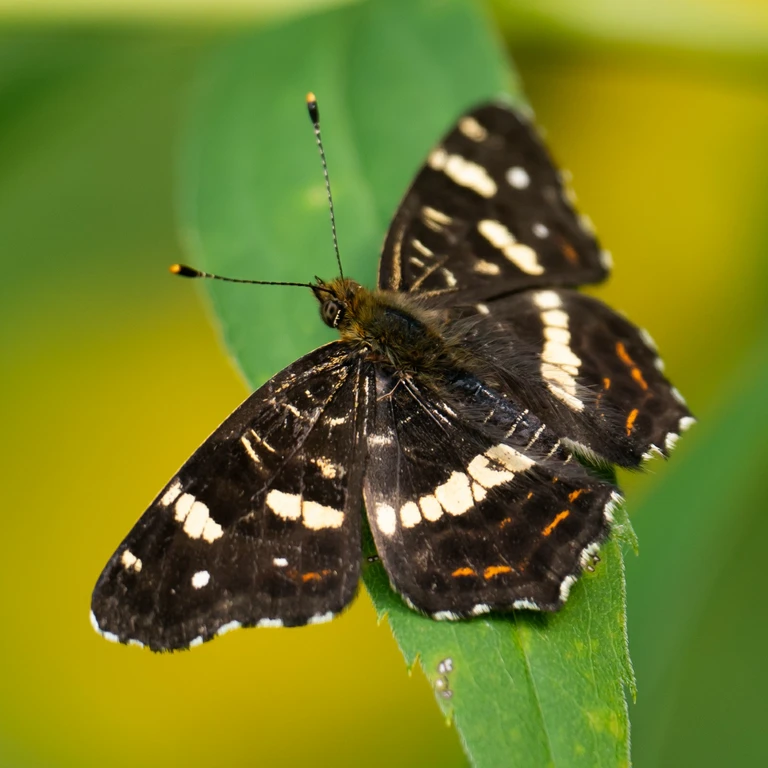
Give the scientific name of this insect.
Araschnia levana
